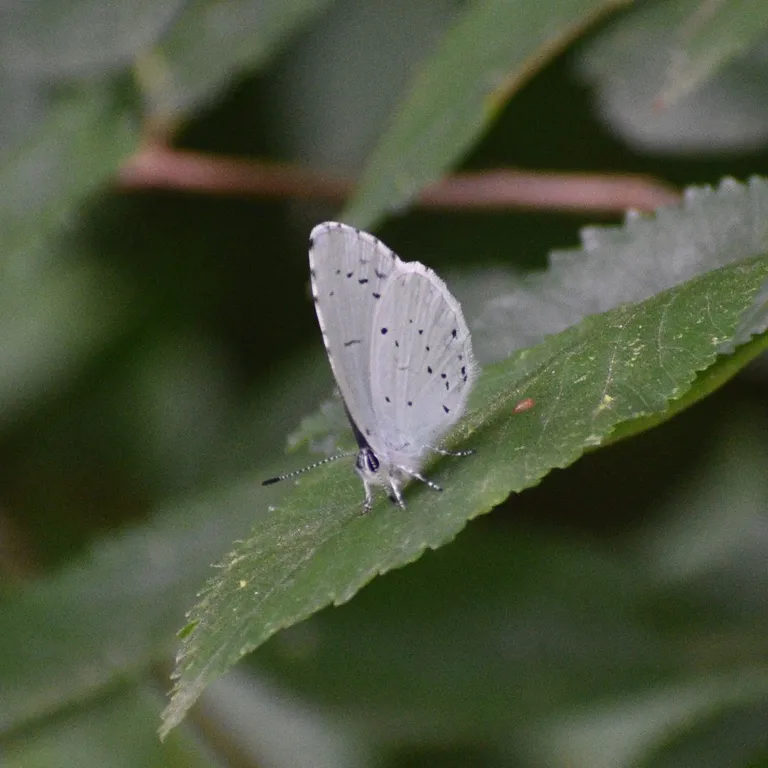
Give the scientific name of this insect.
Celastrina argiolus
